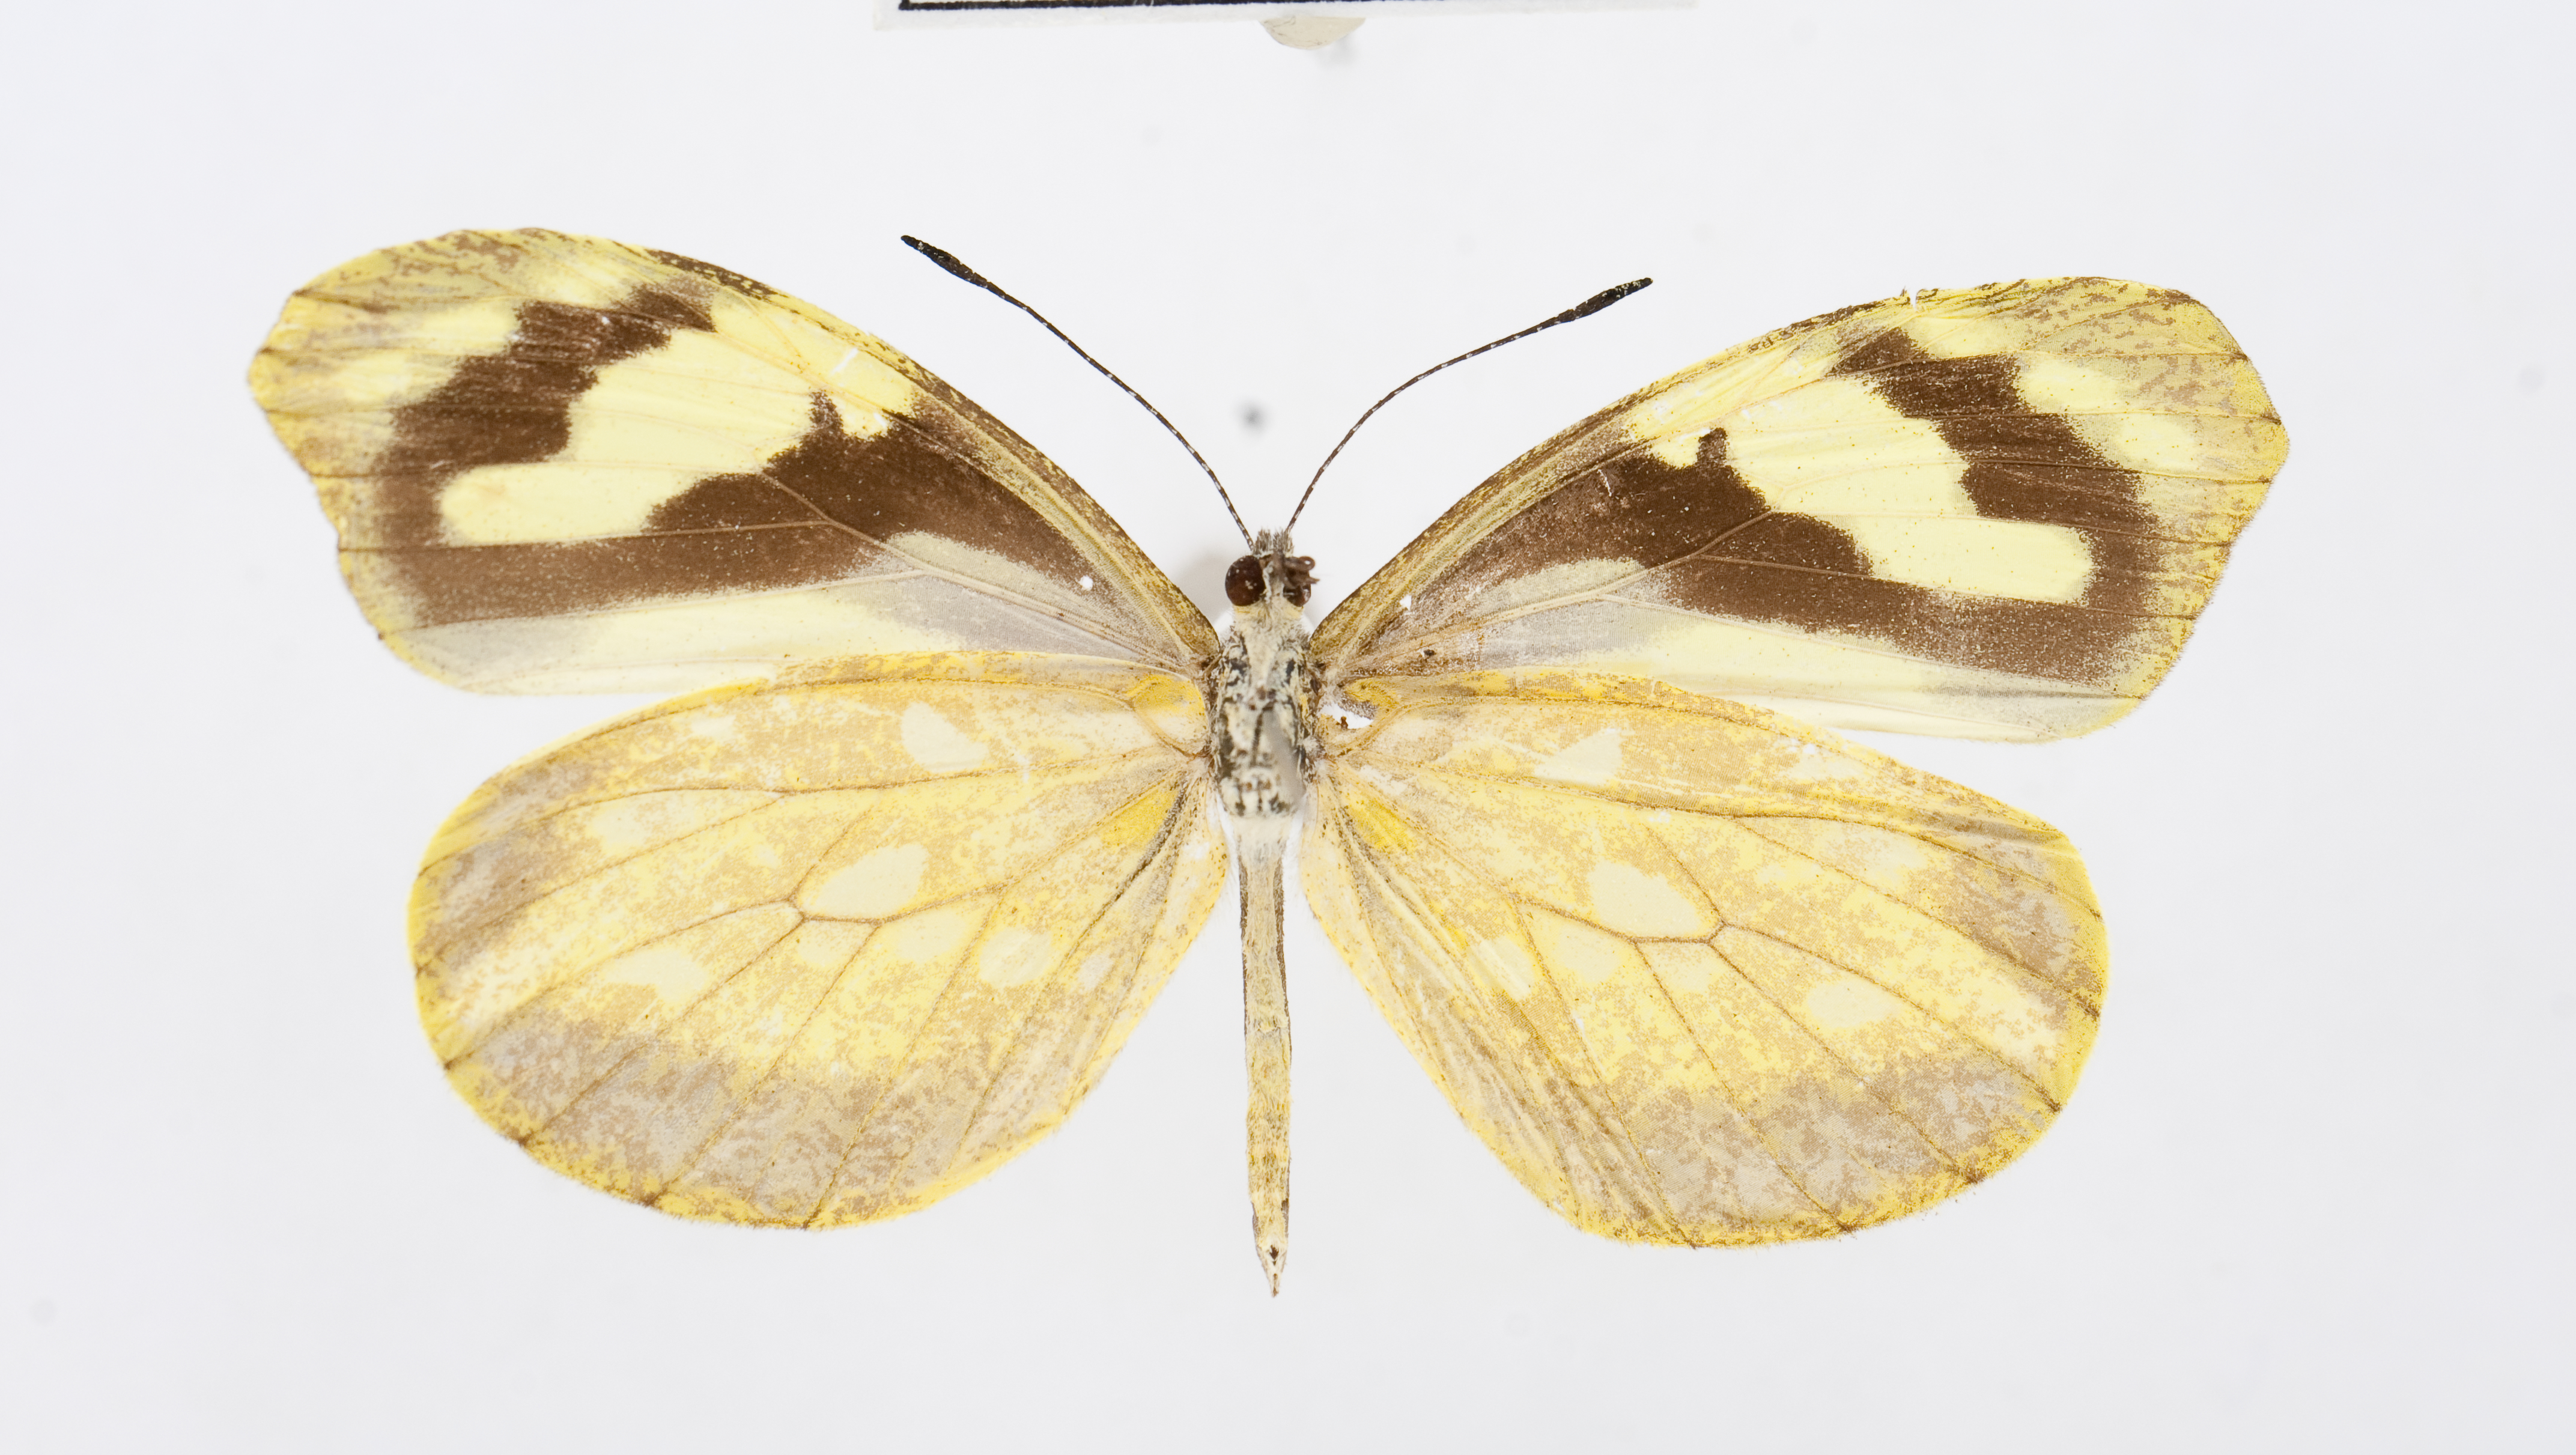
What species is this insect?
Dismorphia mirandola
